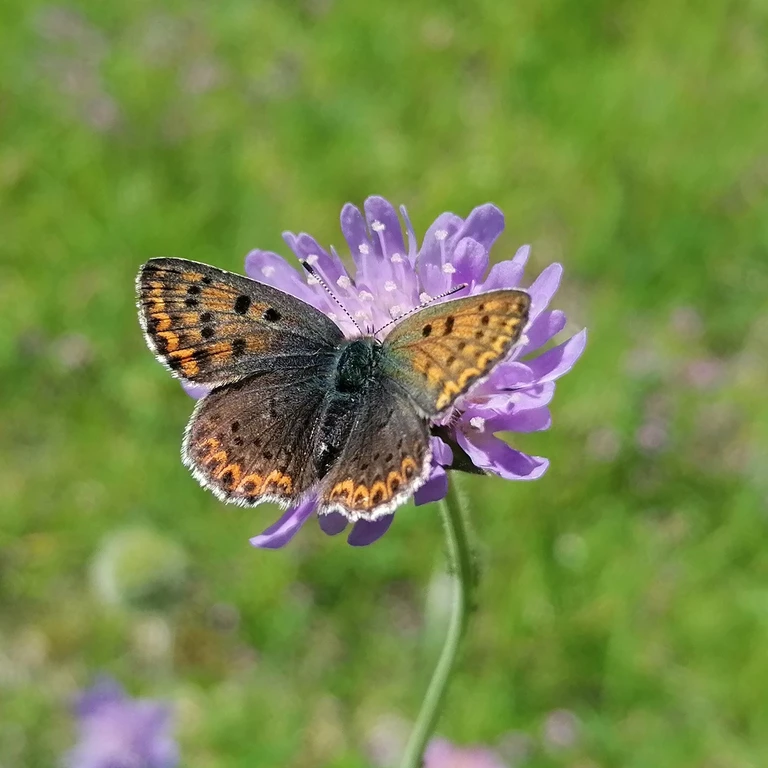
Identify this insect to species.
Lycaena tityrus (also Loweia tityrus)
